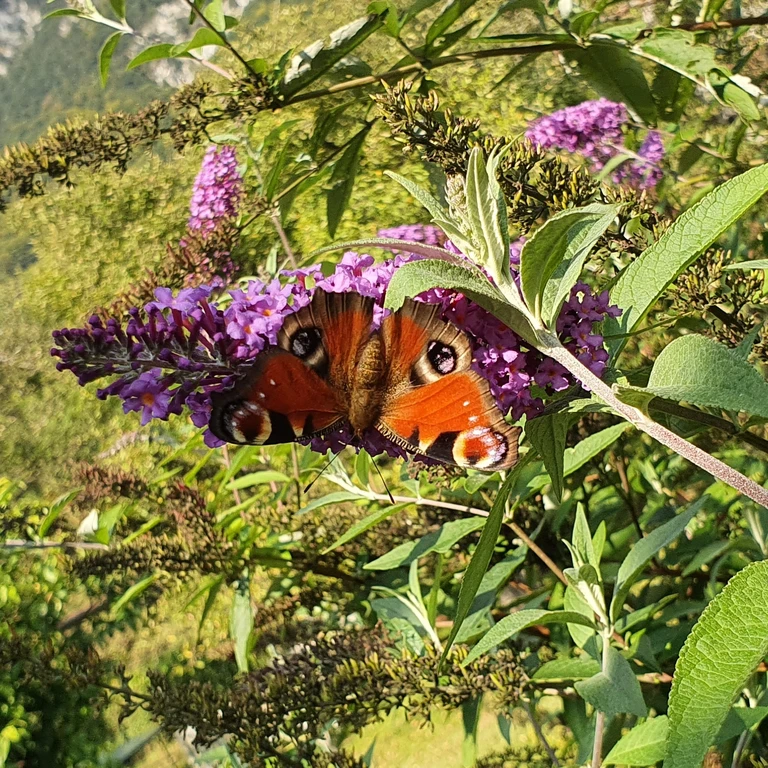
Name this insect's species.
Aglais io
